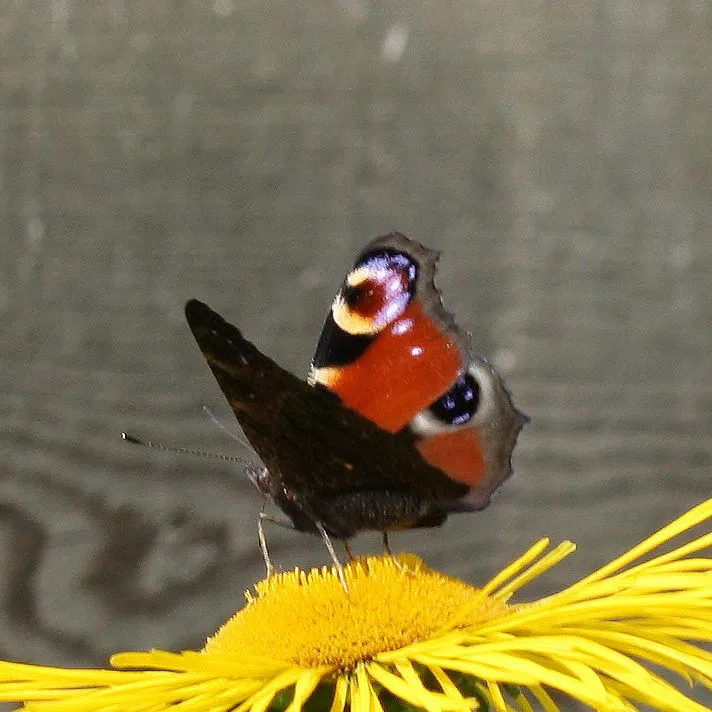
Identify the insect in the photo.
Aglais io
